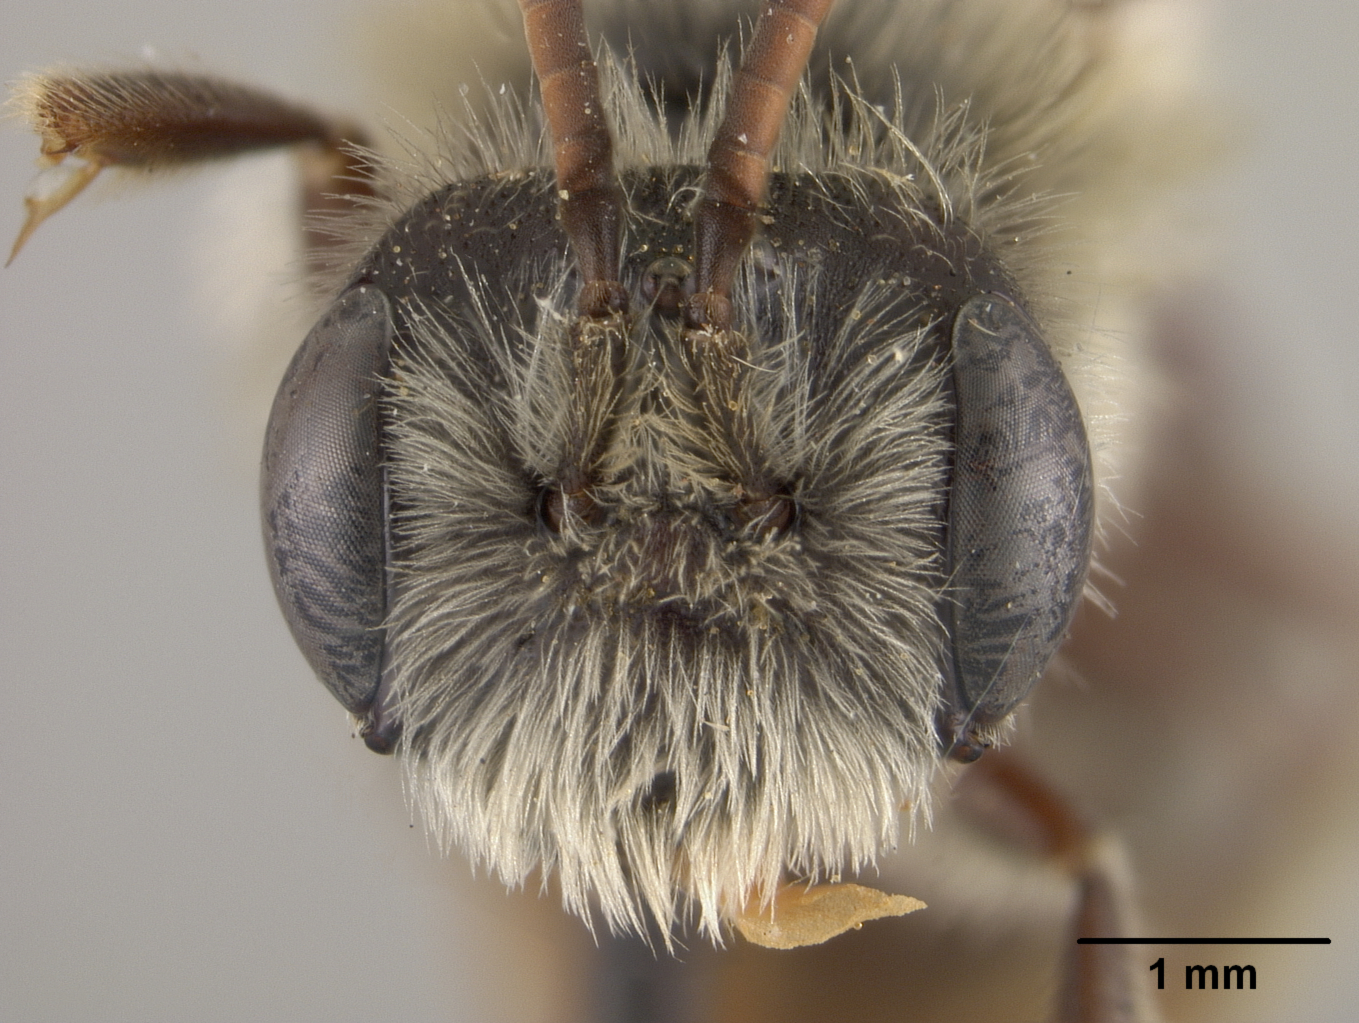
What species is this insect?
Andrena acra
